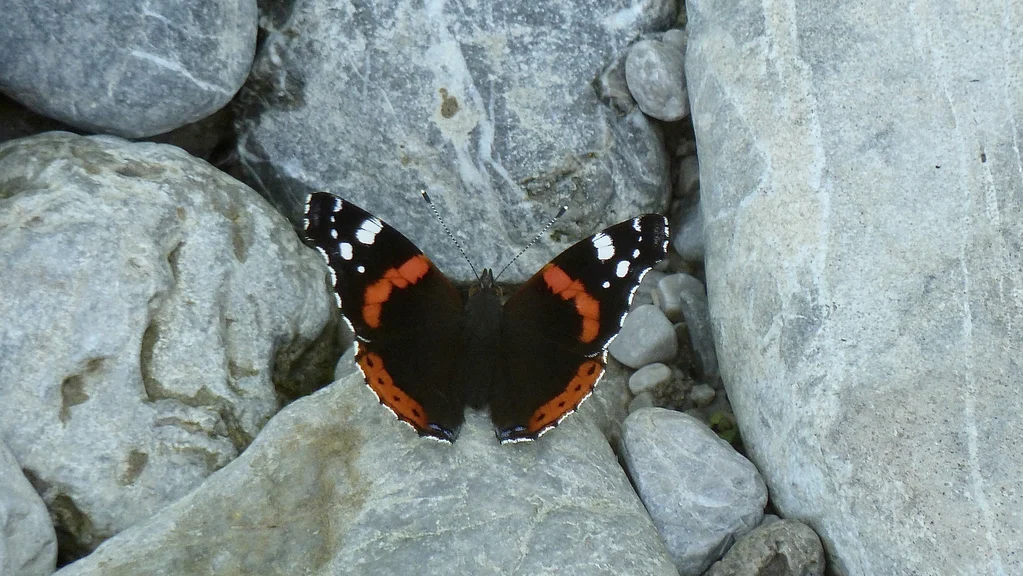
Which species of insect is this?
Vanessa atalanta
